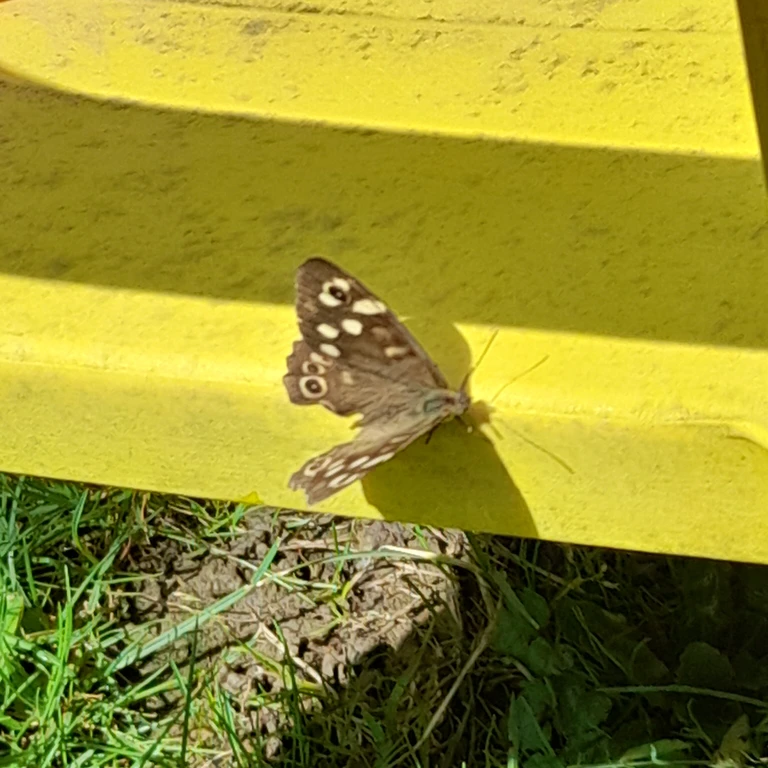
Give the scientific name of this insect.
Pararge aegeria
